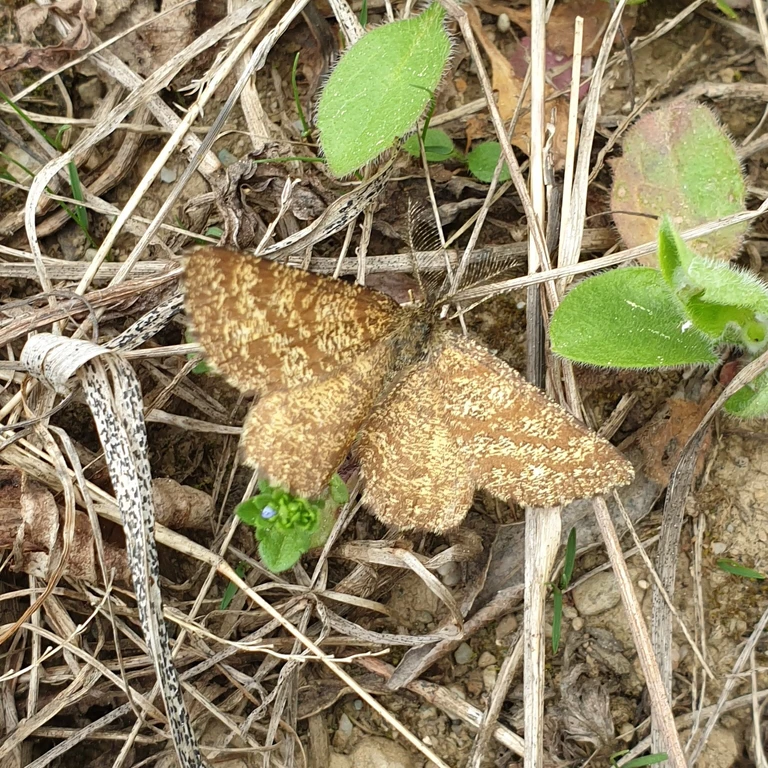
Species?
Ematurga atomaria
